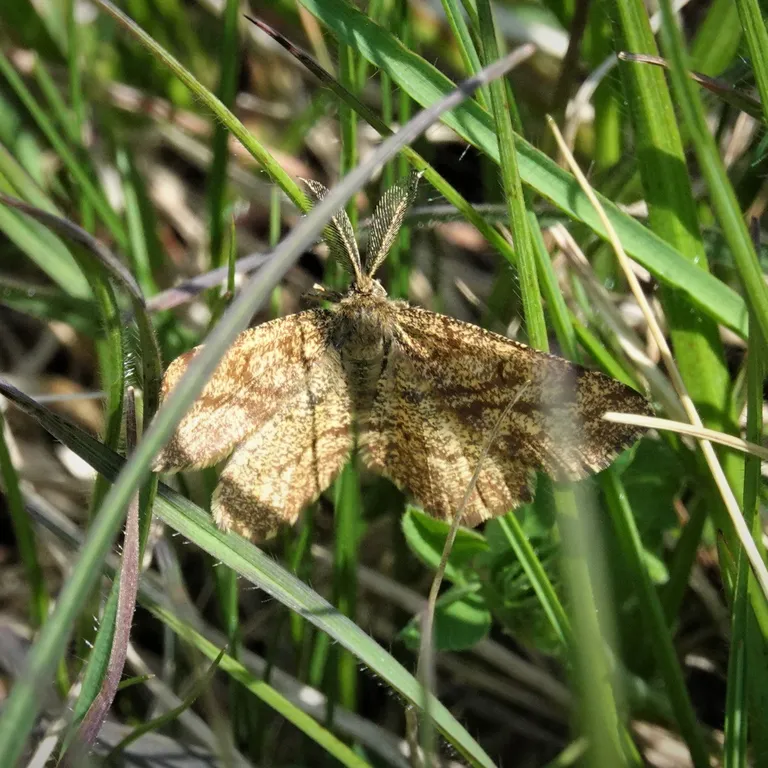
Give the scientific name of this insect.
Ematurga atomaria
